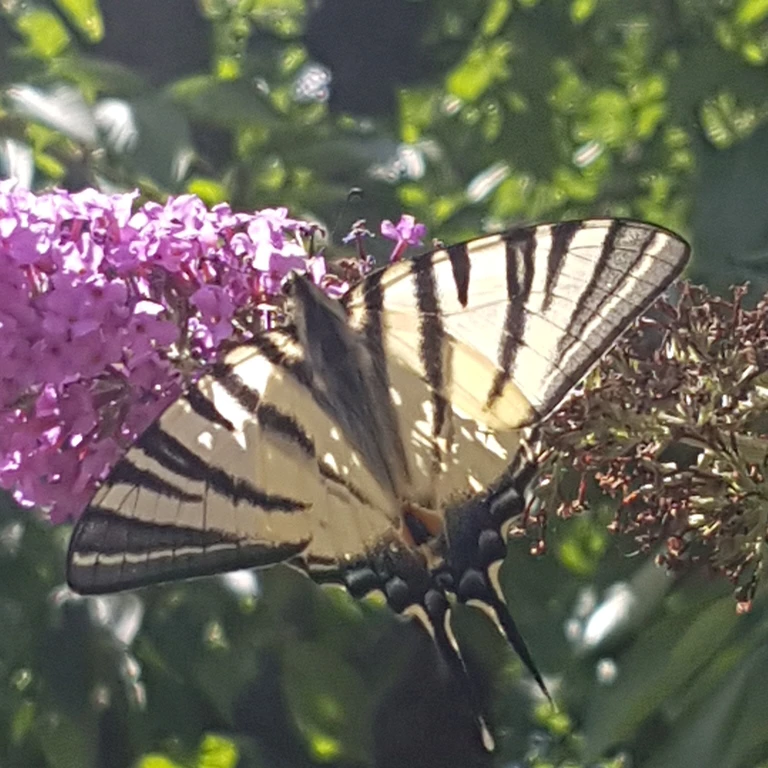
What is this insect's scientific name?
Iphiclides podalirius
